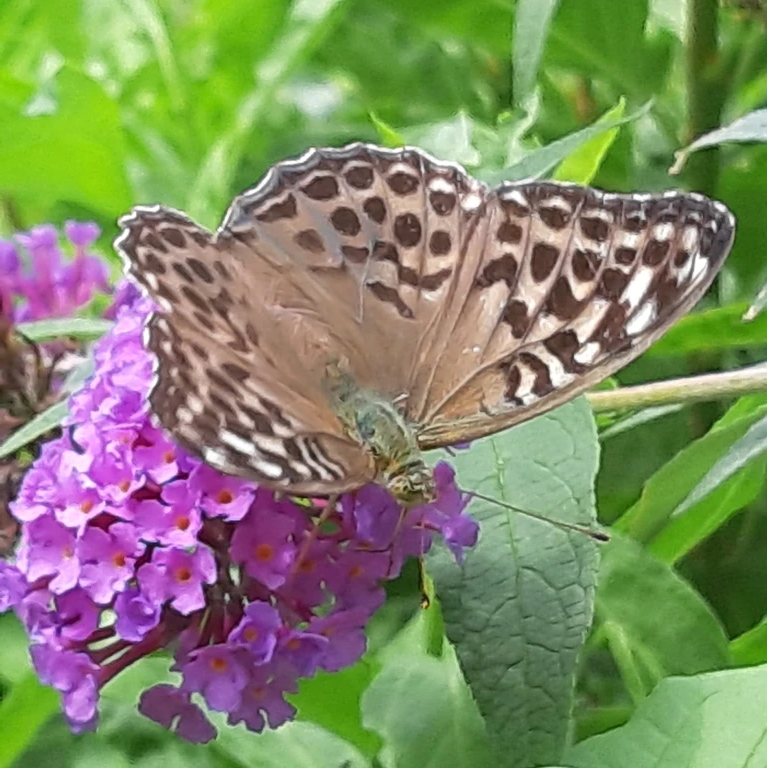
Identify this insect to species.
Argynnis paphia
